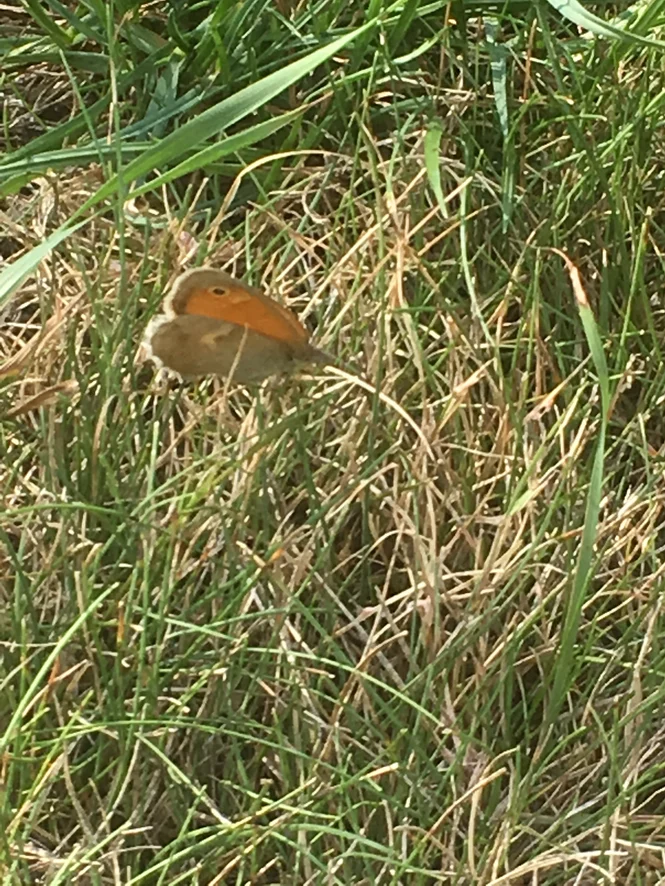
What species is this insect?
Coenonympha pamphilus
